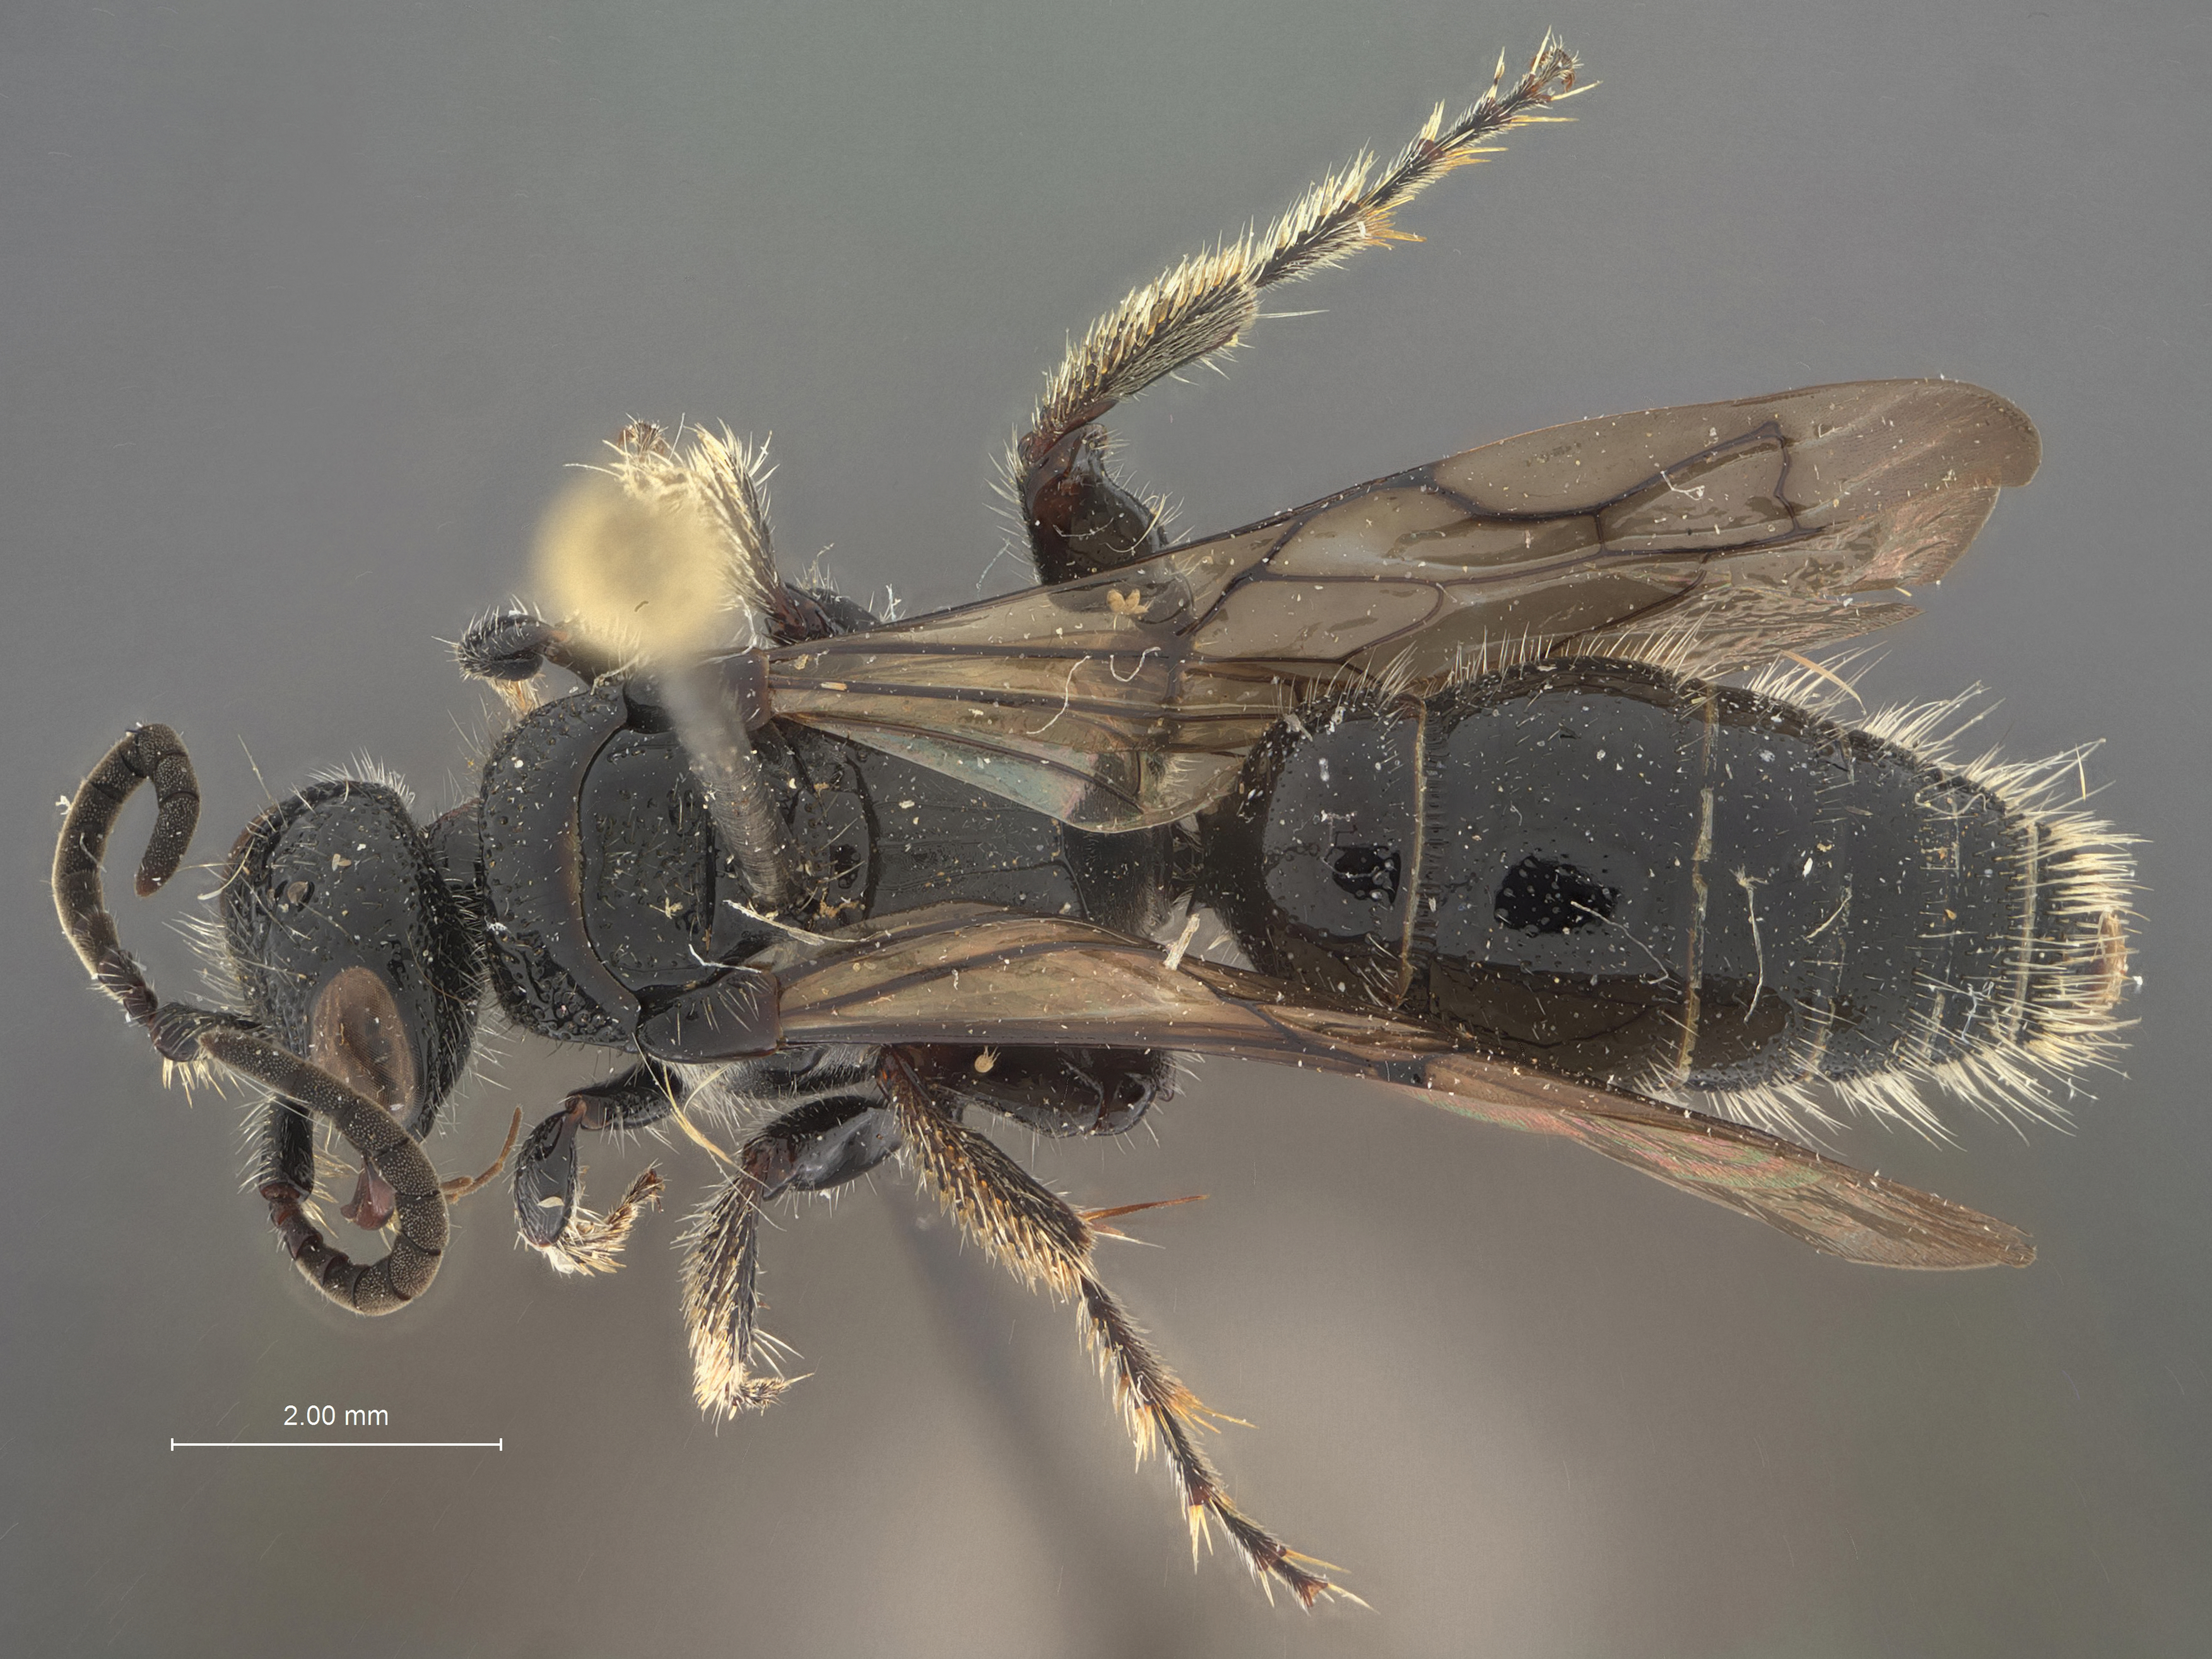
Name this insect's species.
Tiphia leclercqi
